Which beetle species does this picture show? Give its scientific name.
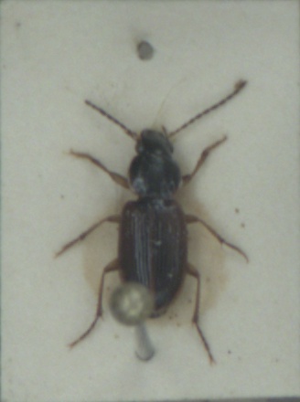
Stenolophus mixtus
